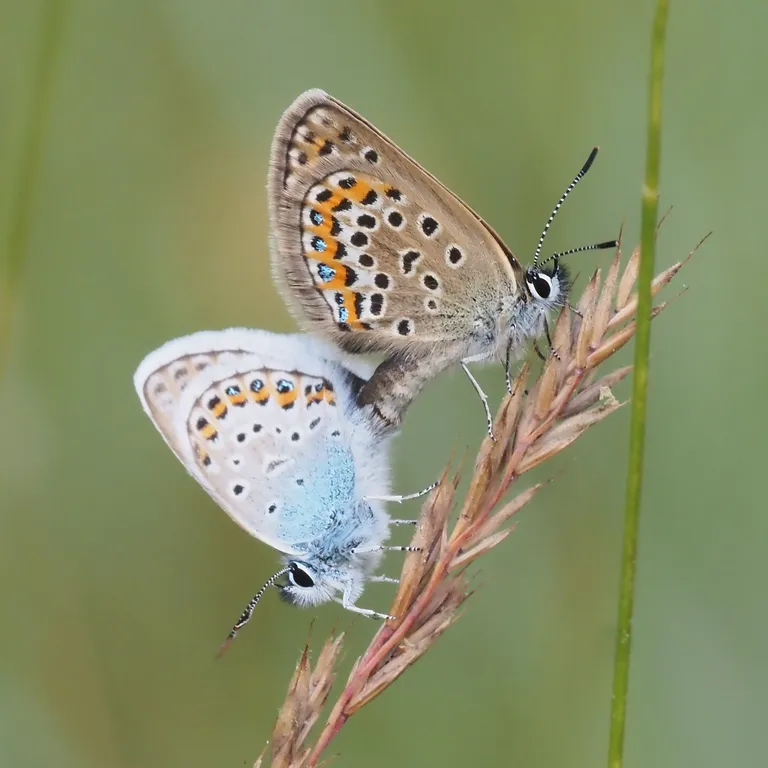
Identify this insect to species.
Plebejus argus
